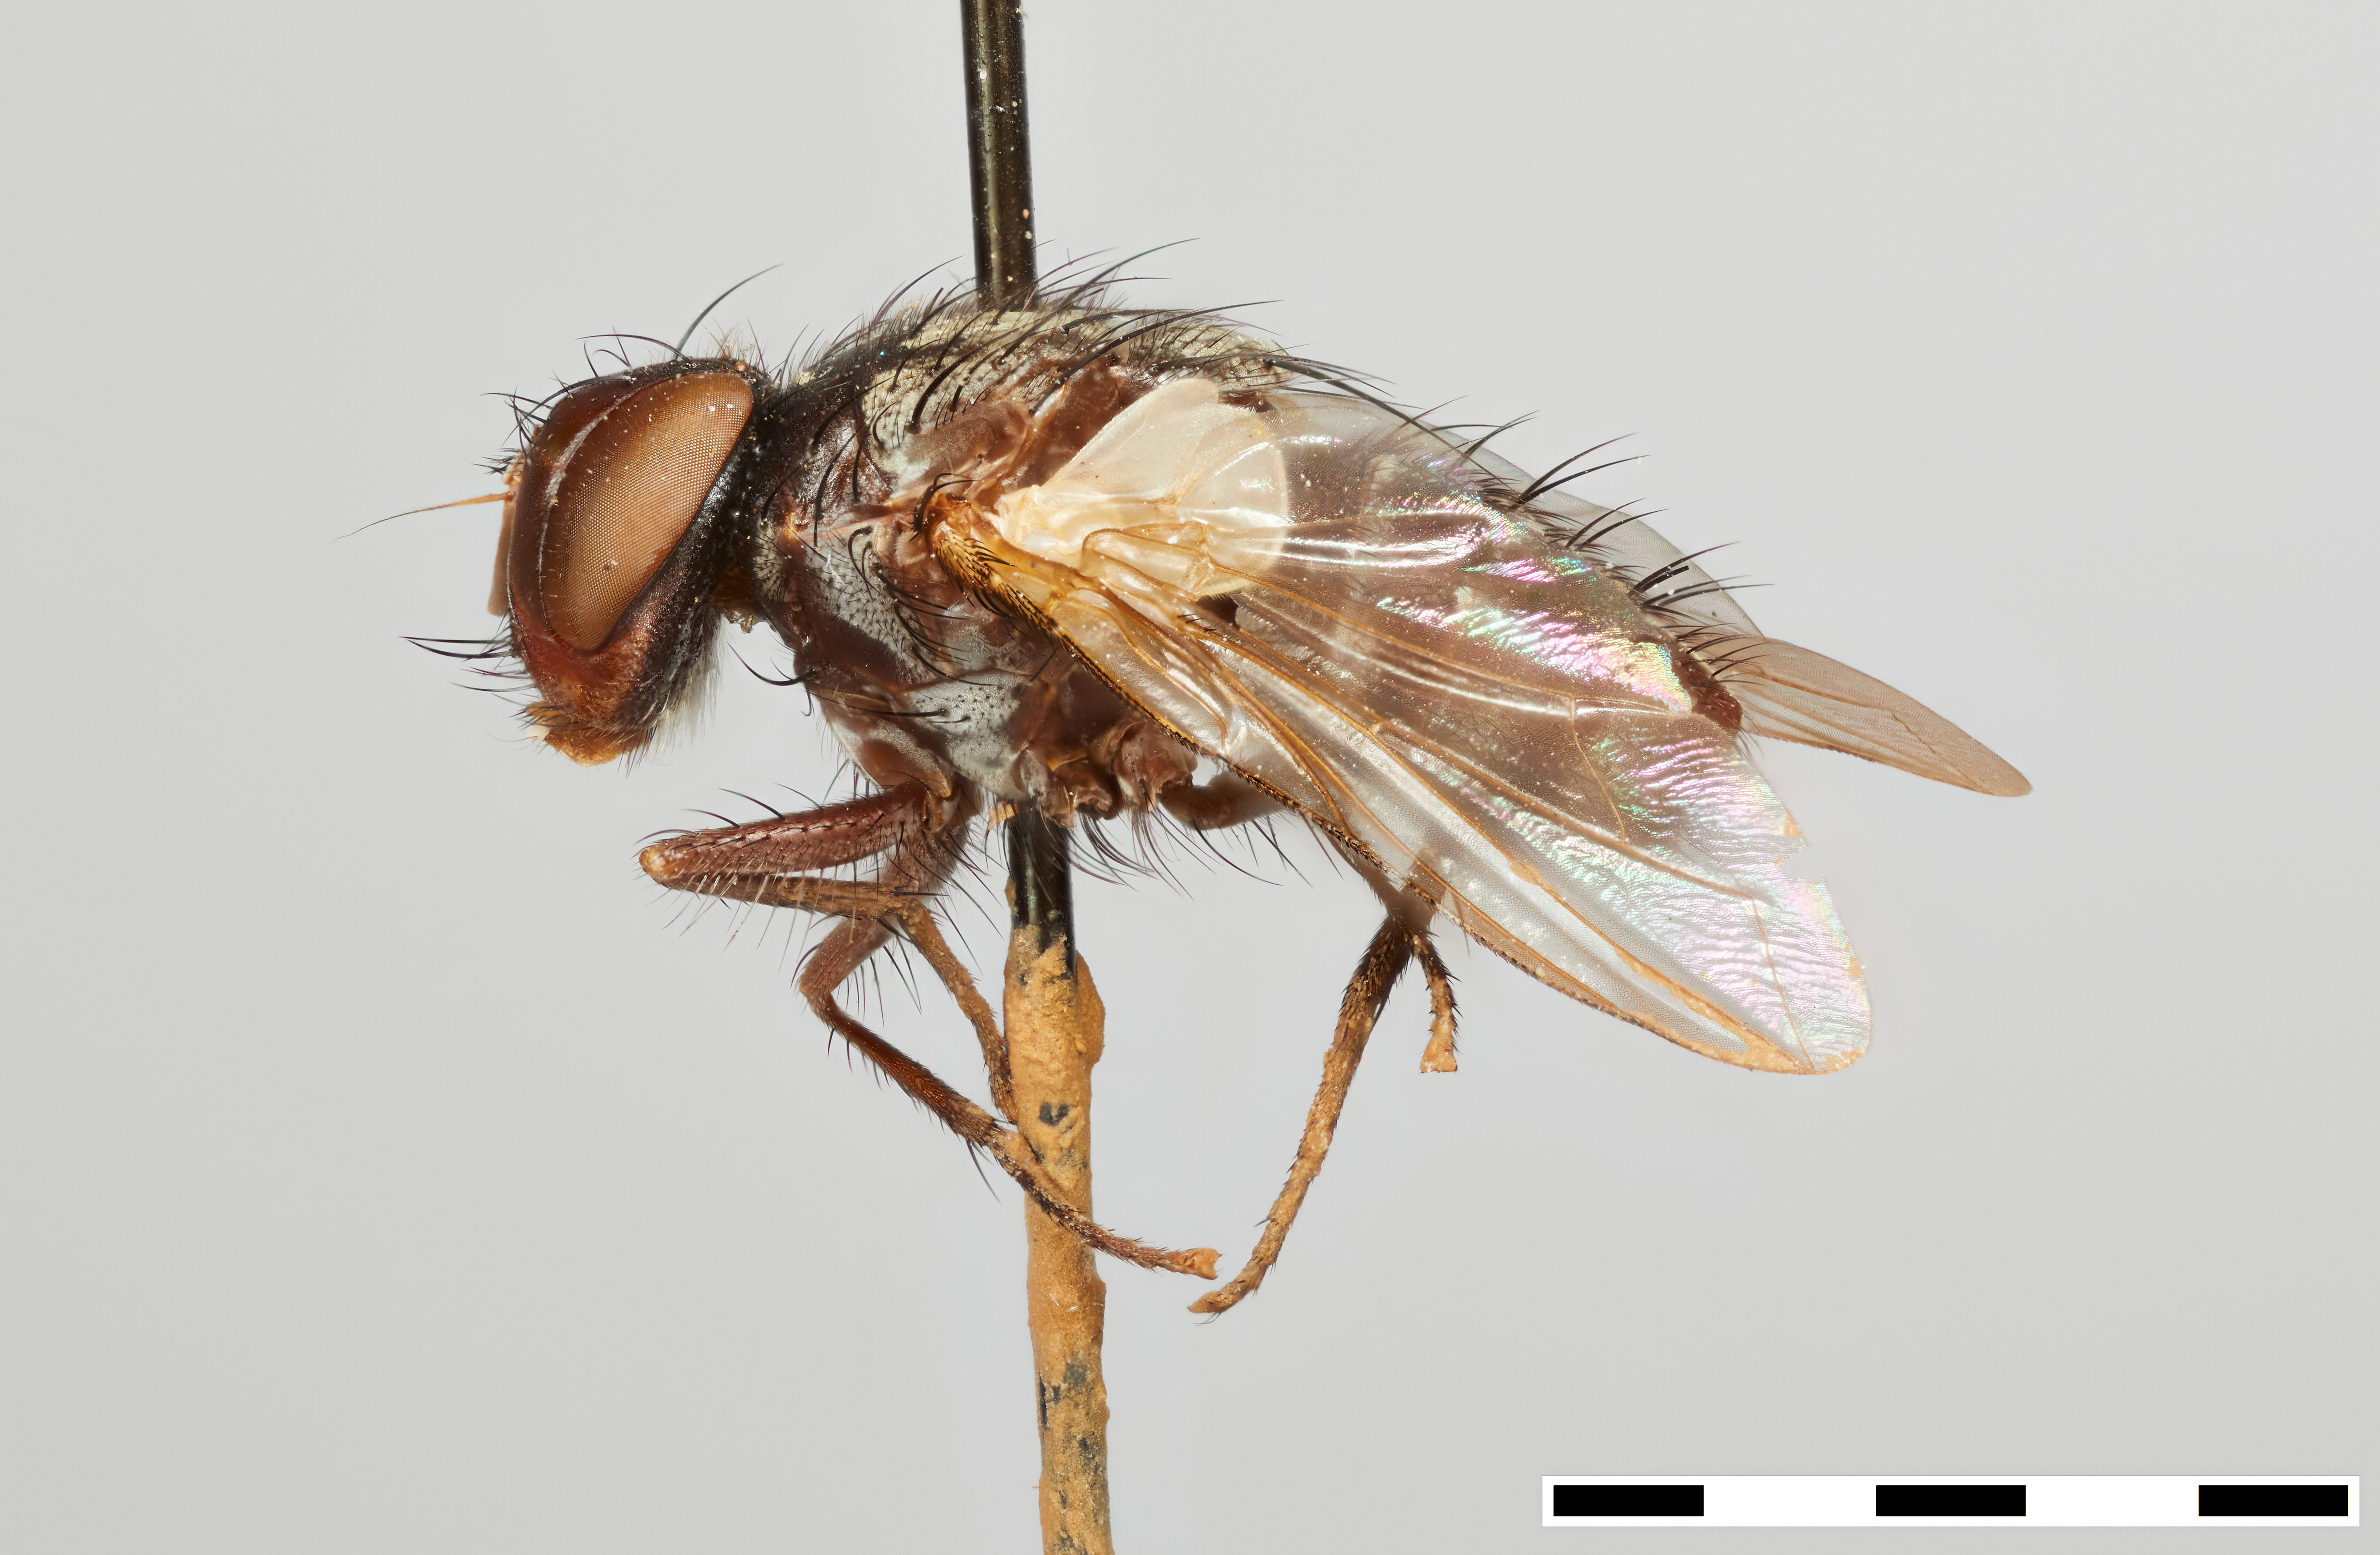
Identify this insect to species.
Doryphorophaga aberrans
